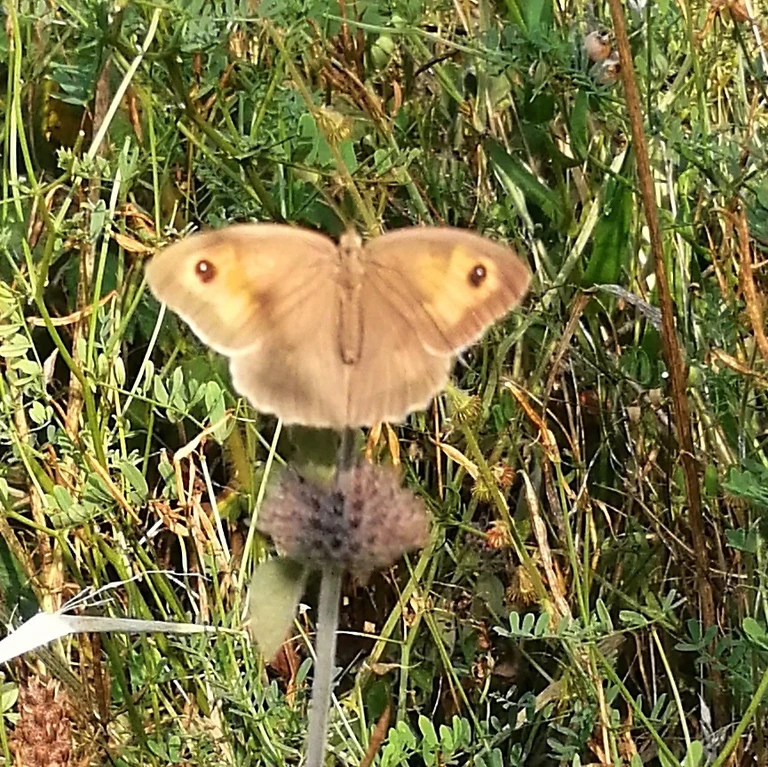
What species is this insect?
Maniola jurtina
